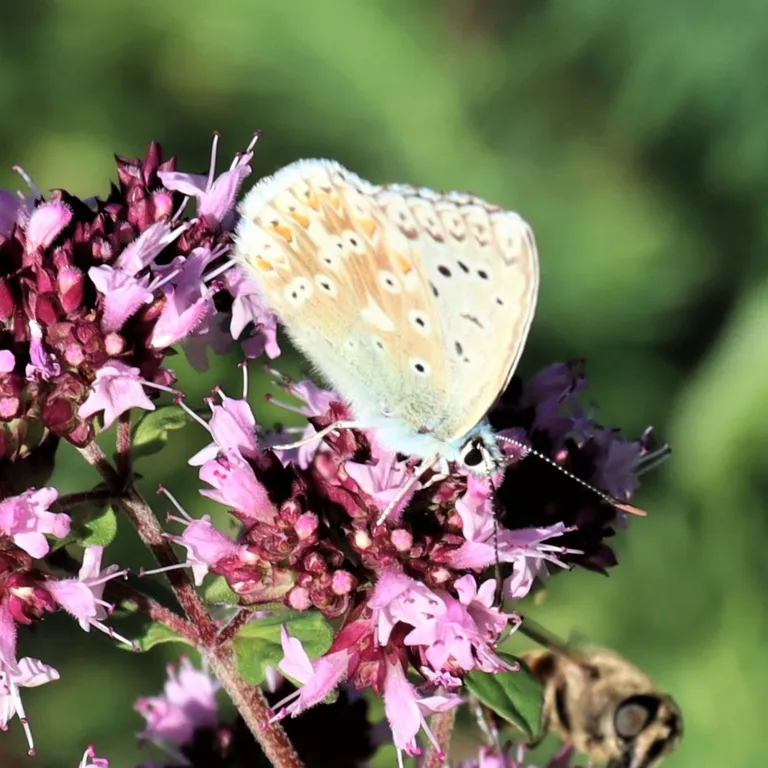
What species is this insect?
Lysandra coridon
